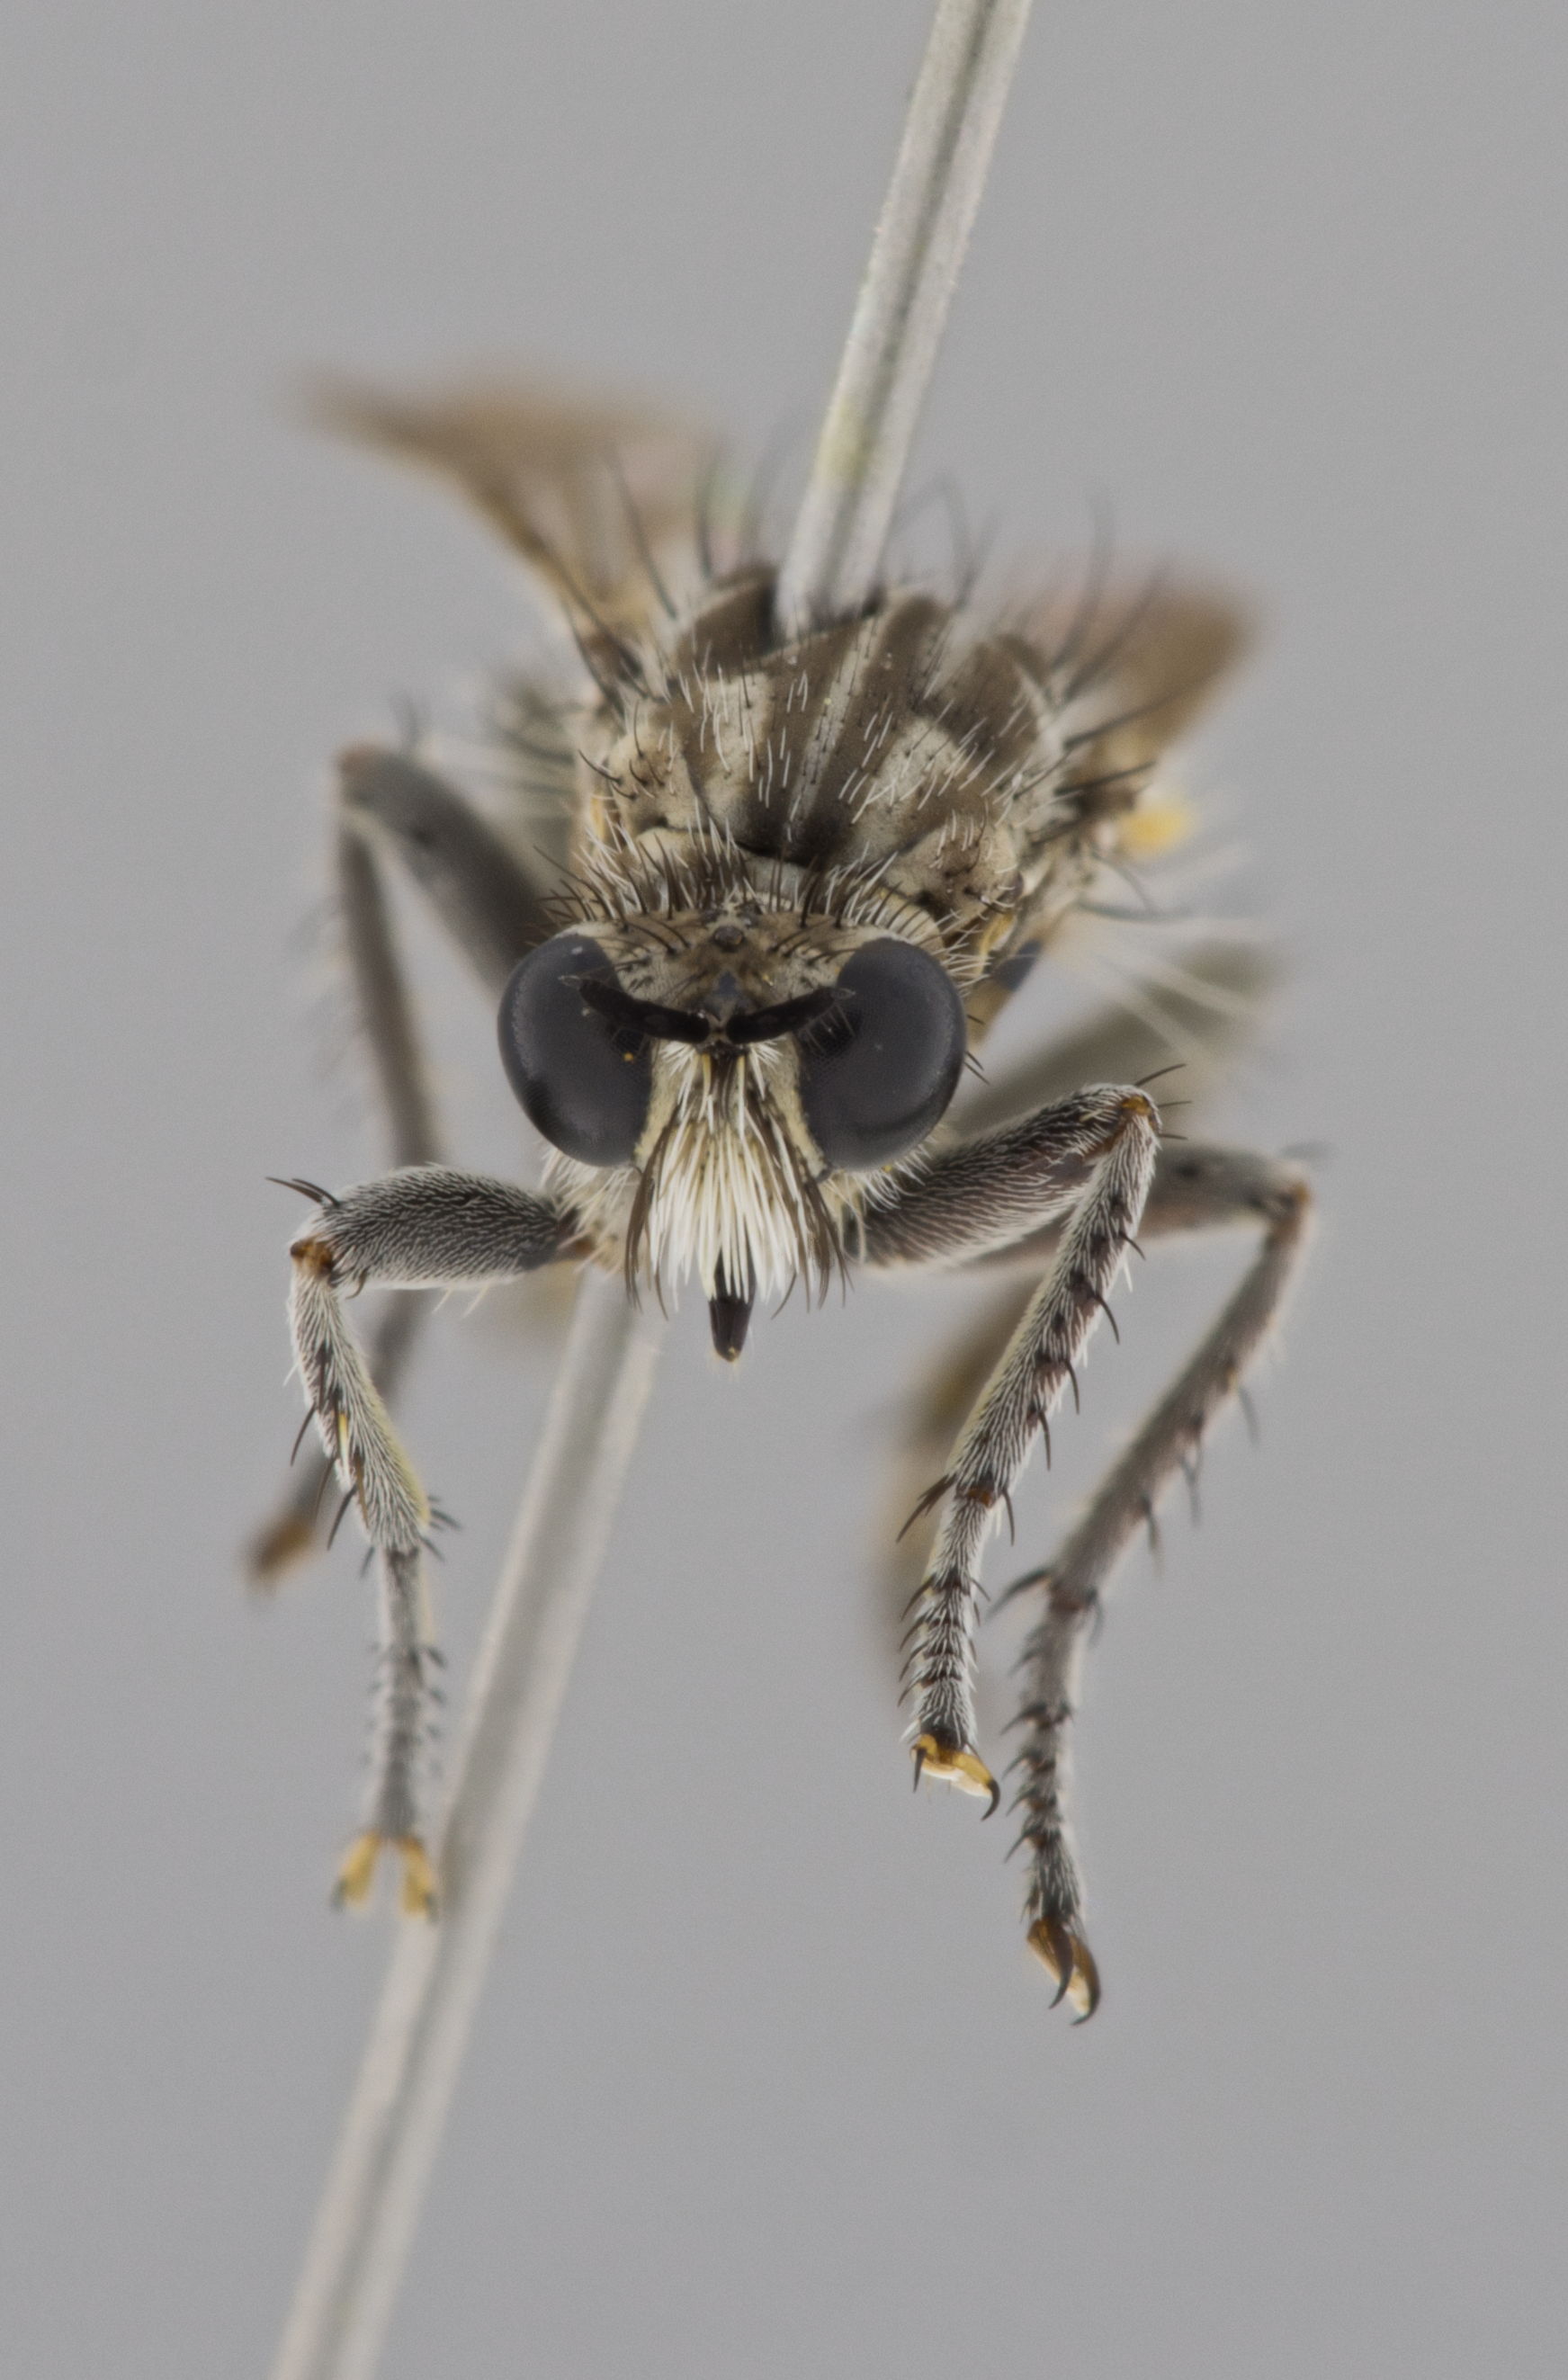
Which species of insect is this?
Corymyia melas
